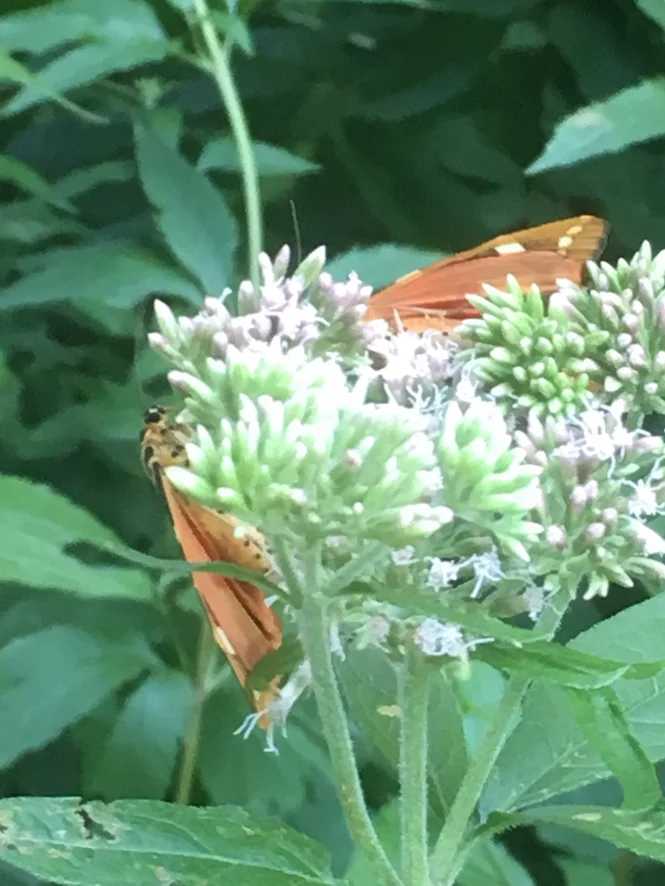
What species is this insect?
Euplagia quadripunctaria
